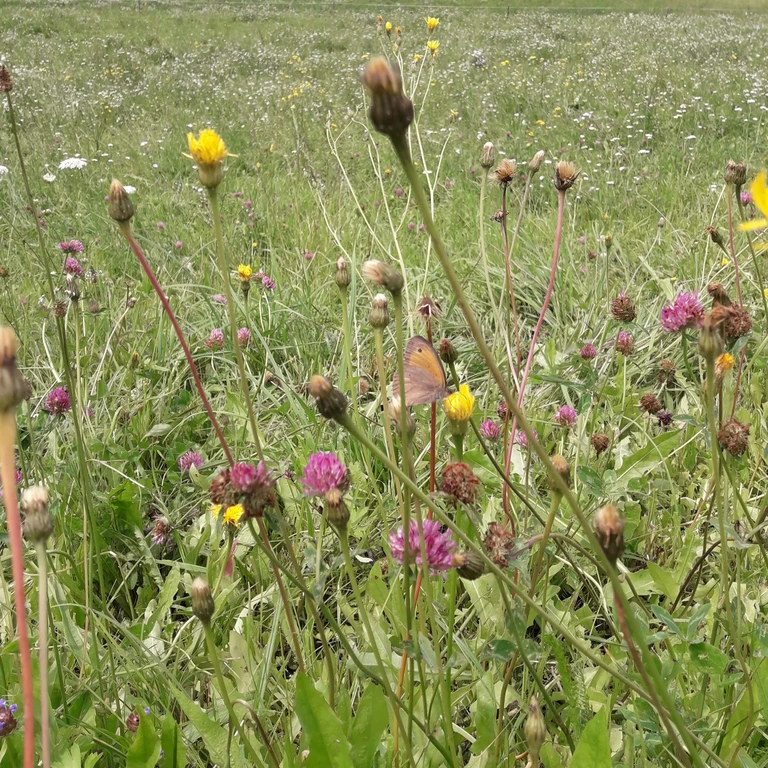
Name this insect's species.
Maniola jurtina
